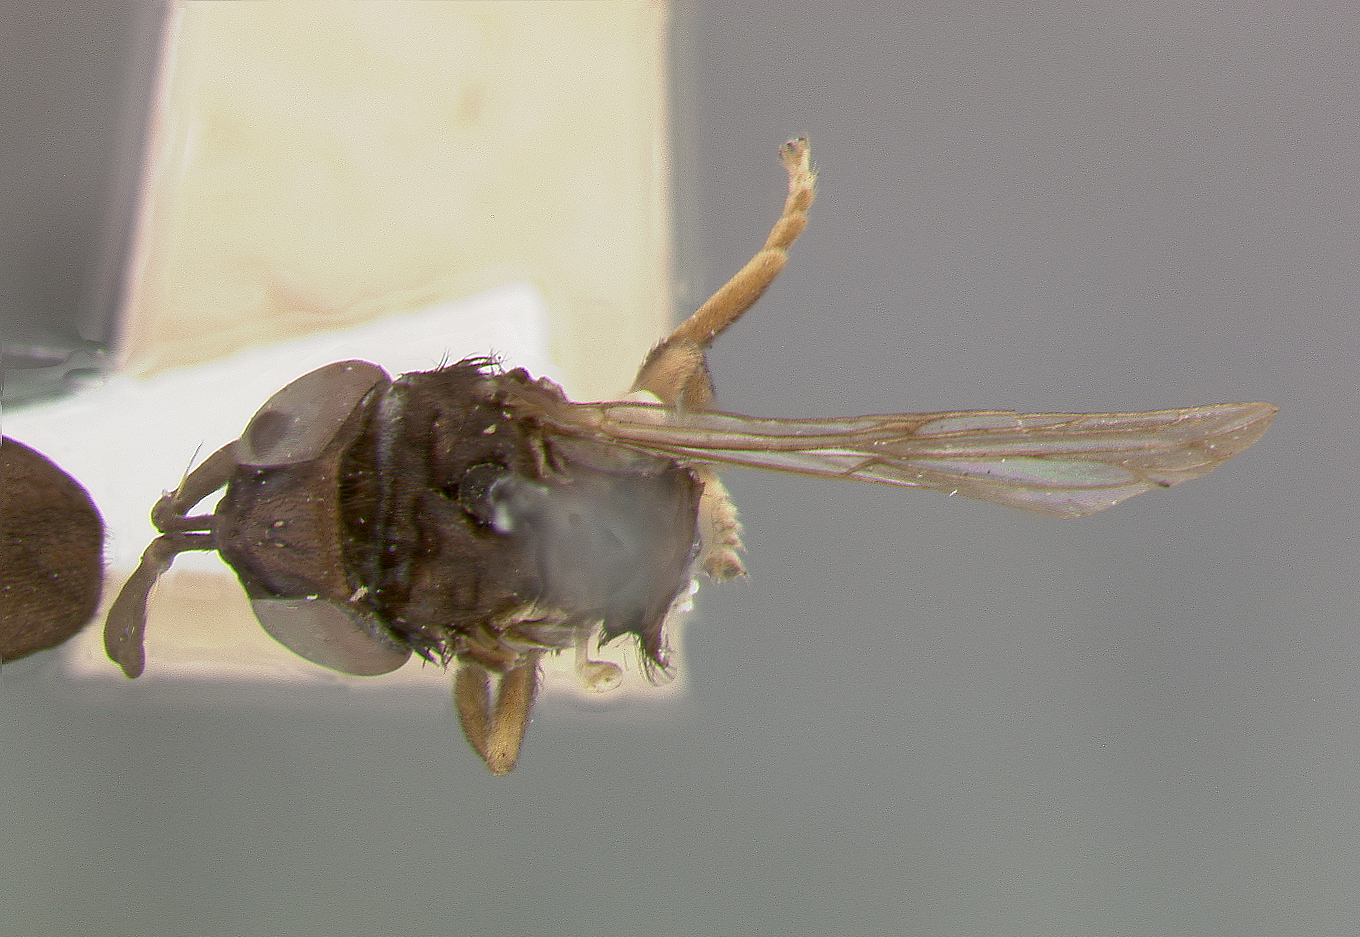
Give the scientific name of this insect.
Bardistopus papuanum
